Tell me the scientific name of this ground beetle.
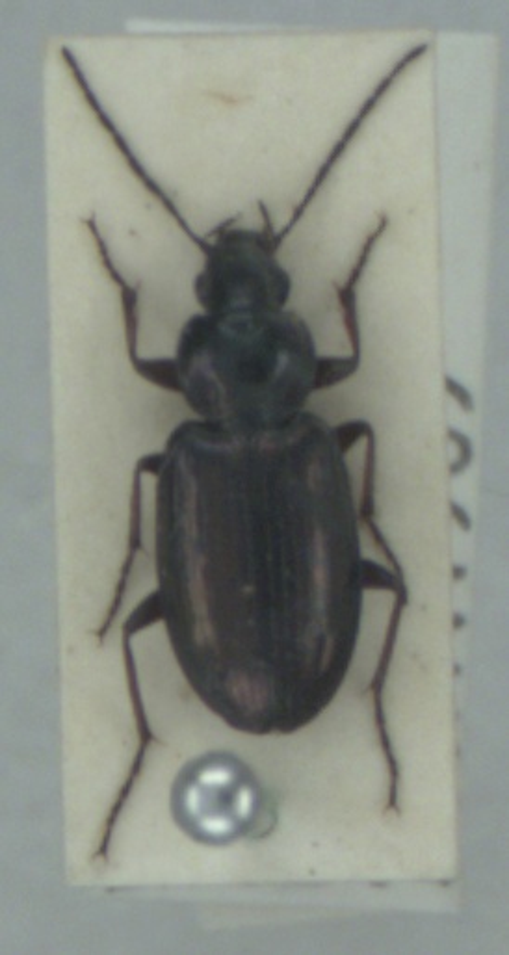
Agonum muelleri
